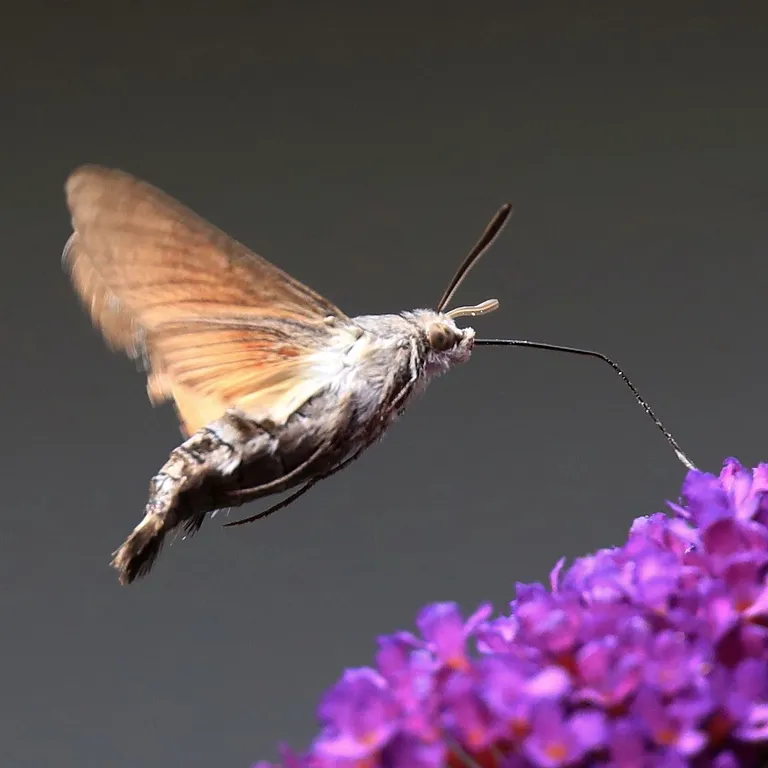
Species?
Macroglossum stellatarum
